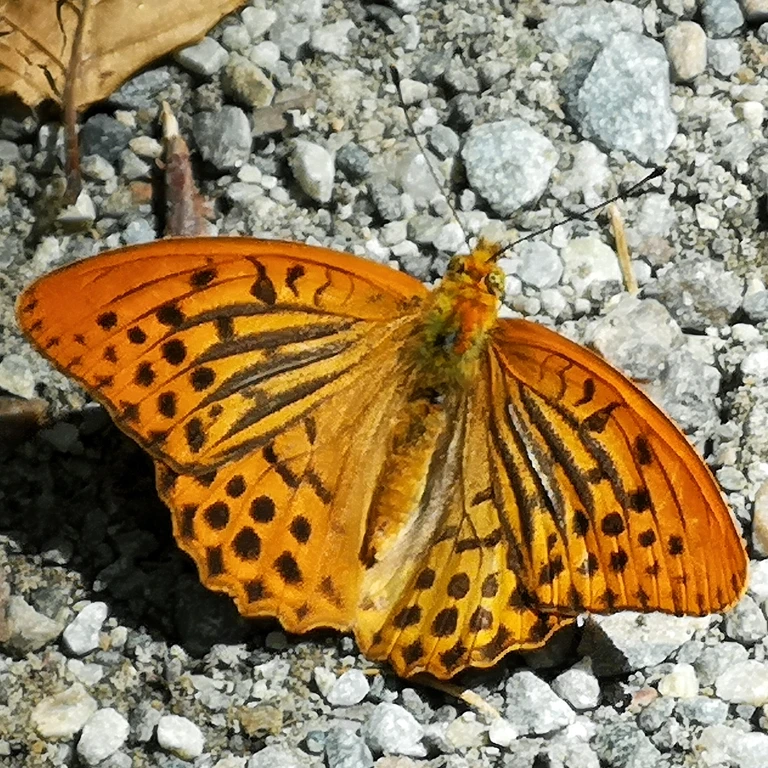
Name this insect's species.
Argynnis paphia
